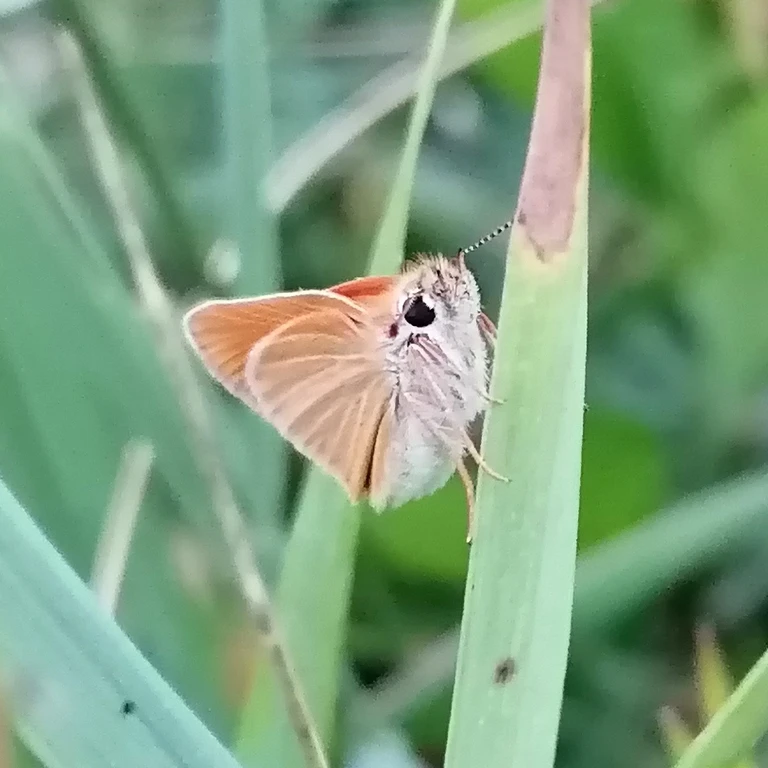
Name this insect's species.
Thymelicus lineola
